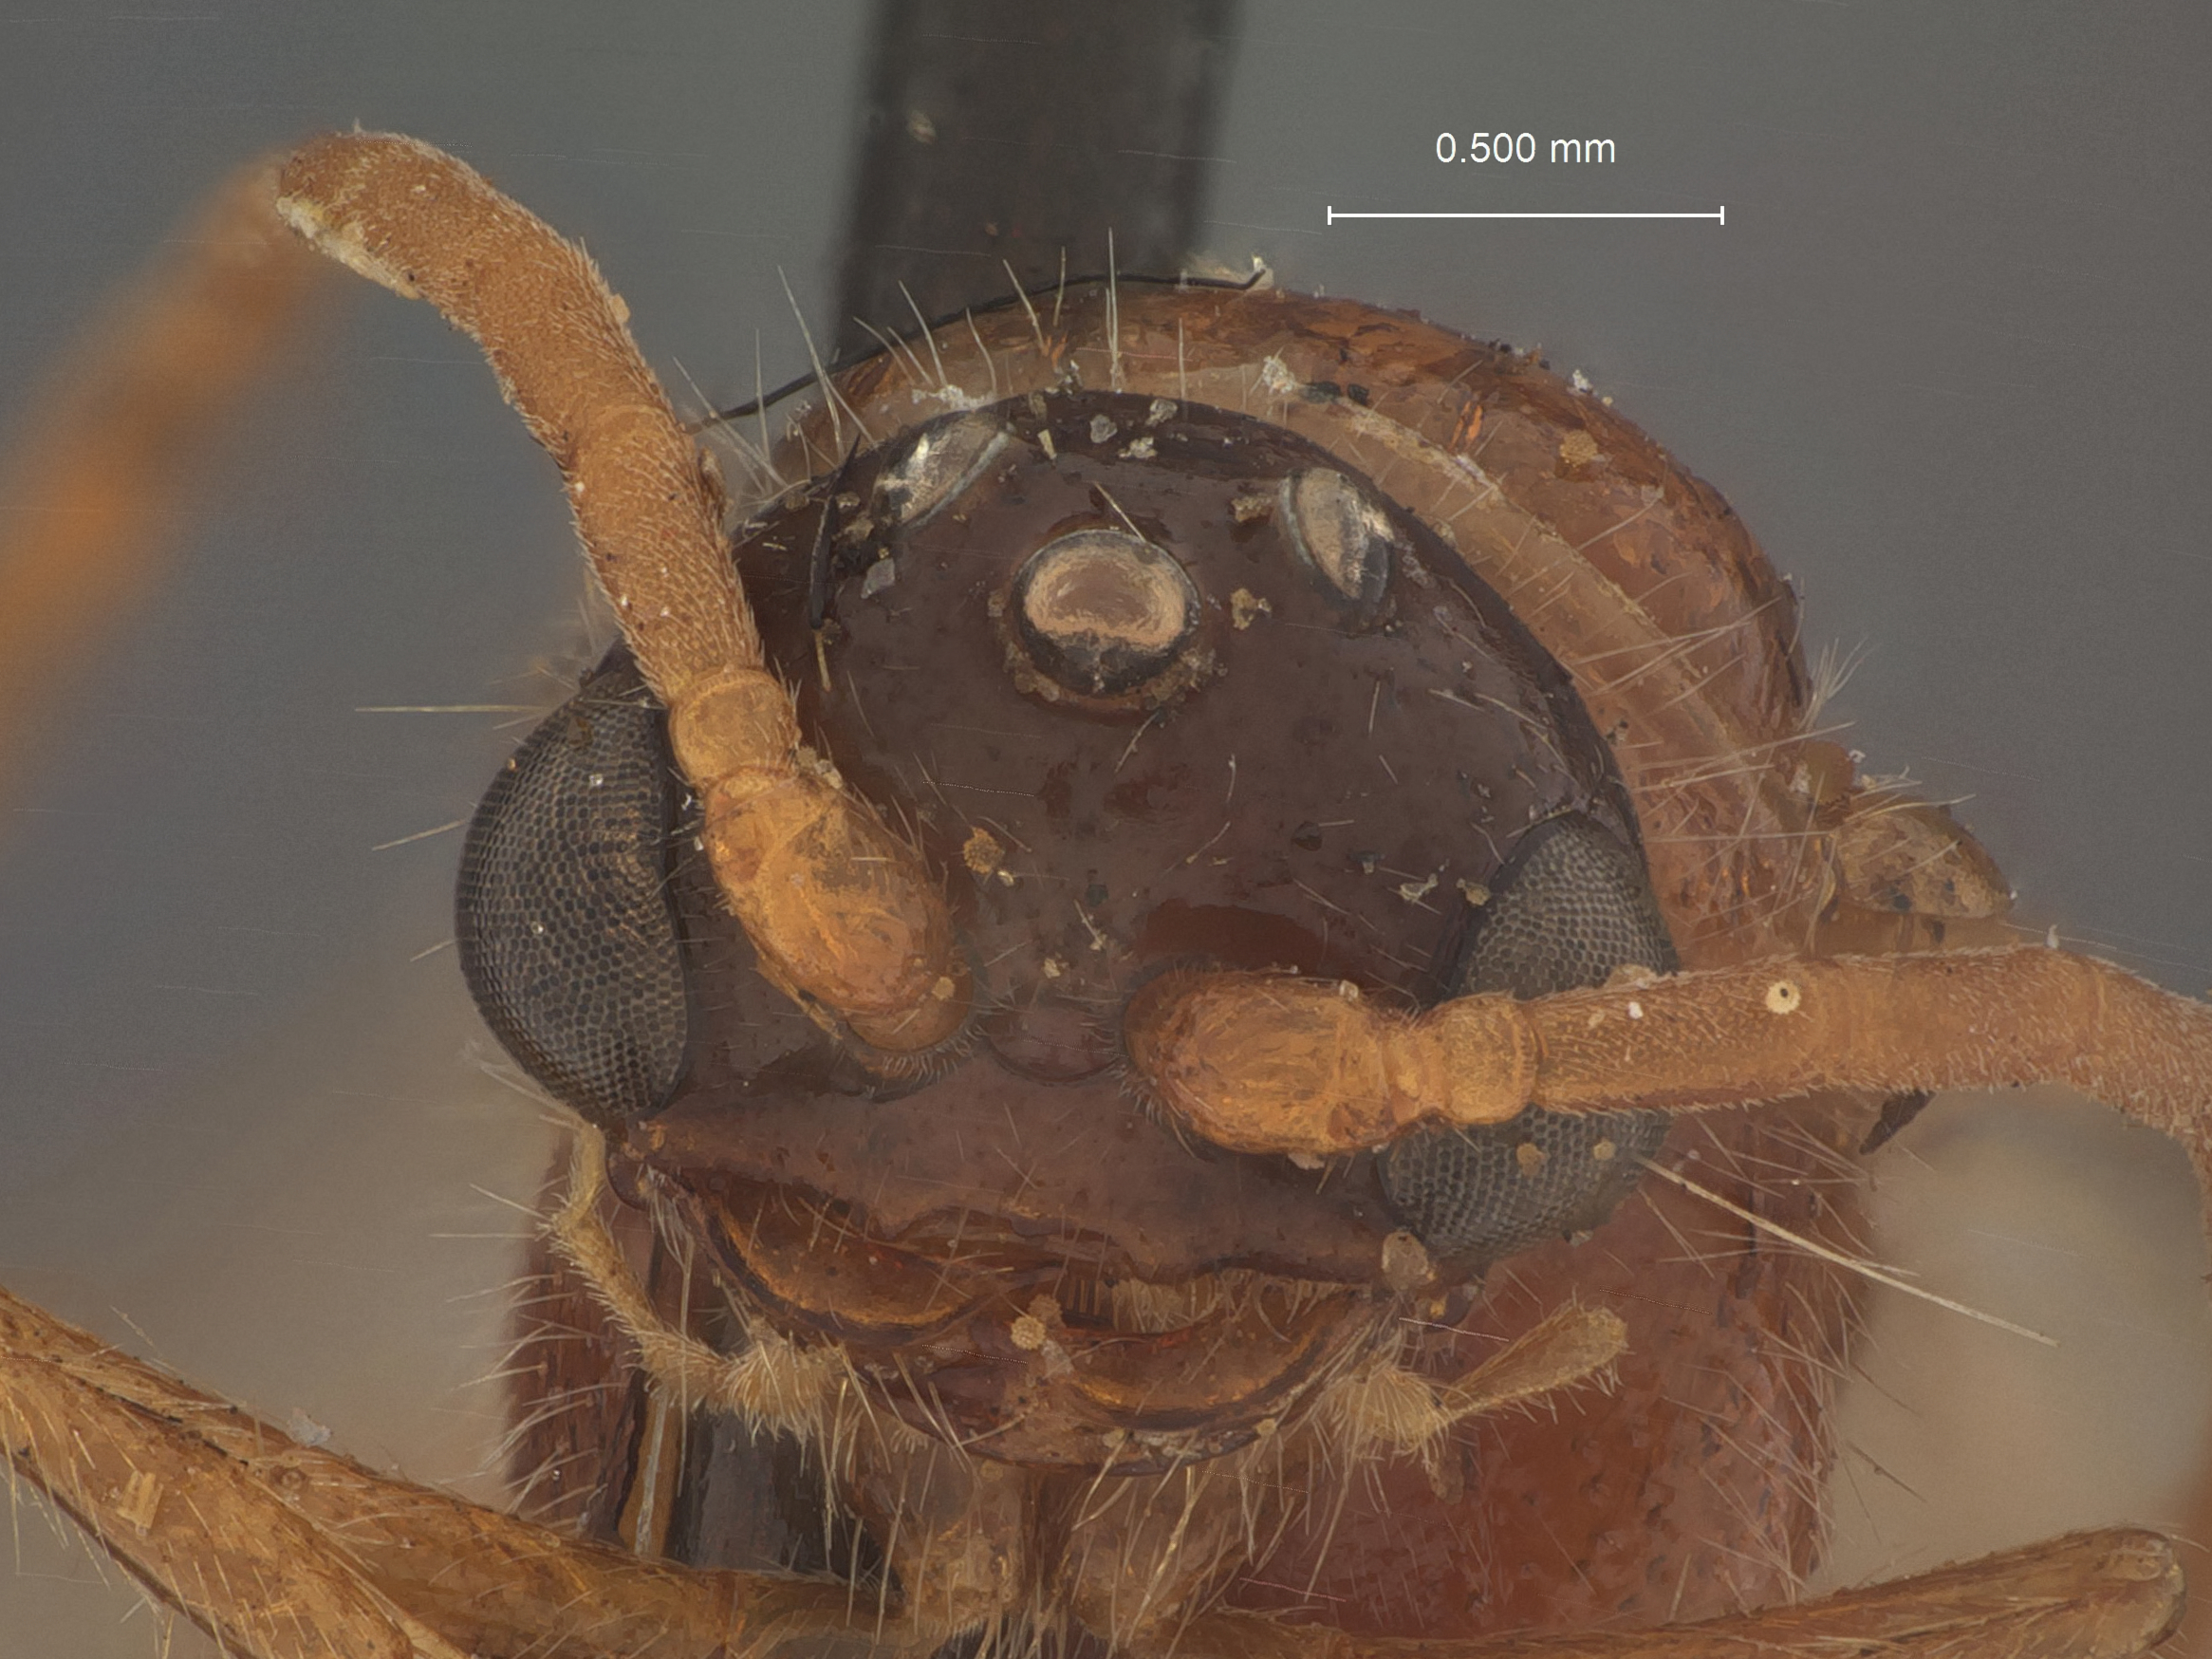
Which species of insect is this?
Brachycistis melanocephala
